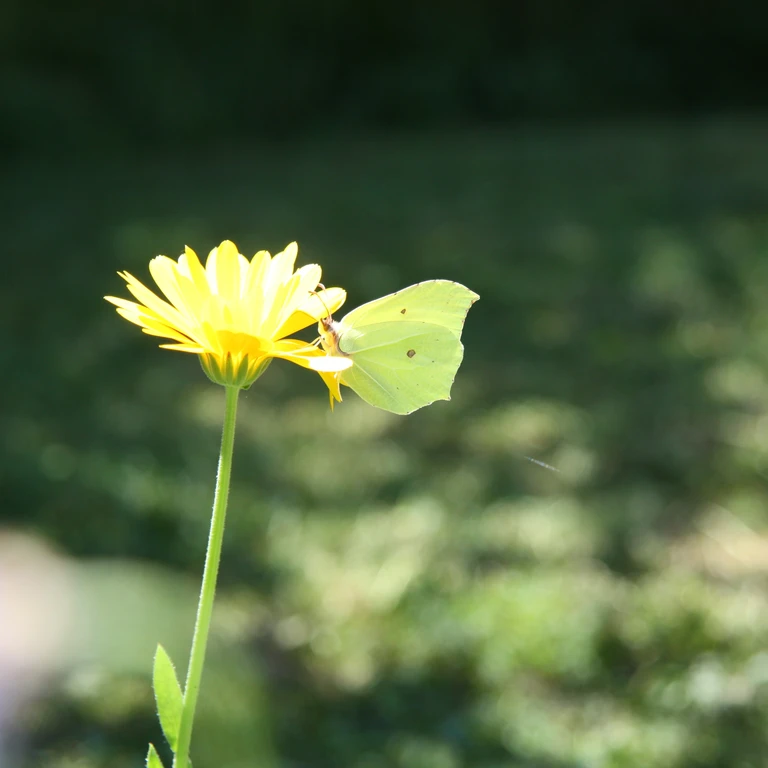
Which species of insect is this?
Gonepteryx rhamni
